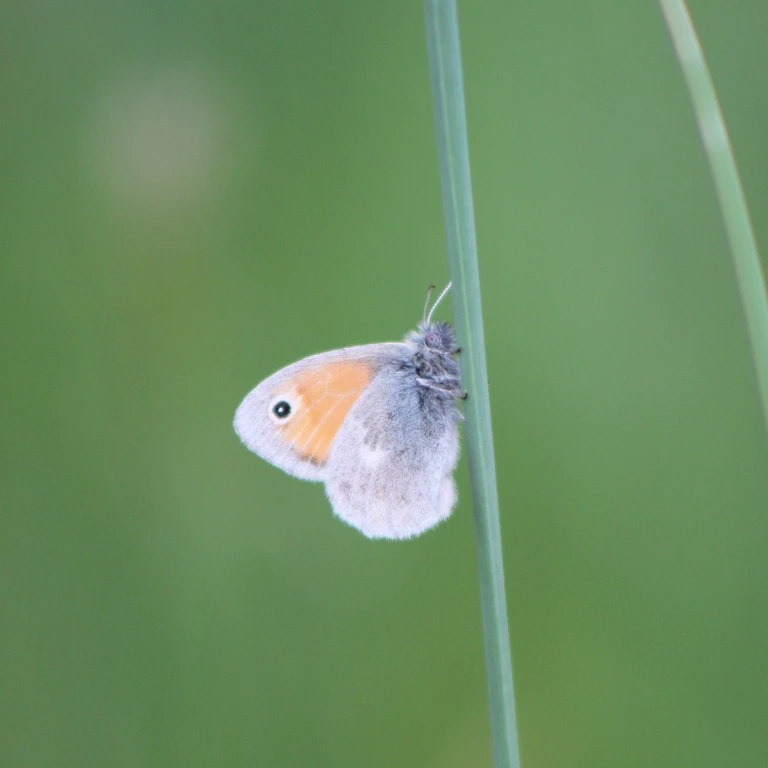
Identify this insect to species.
Coenonympha pamphilus
